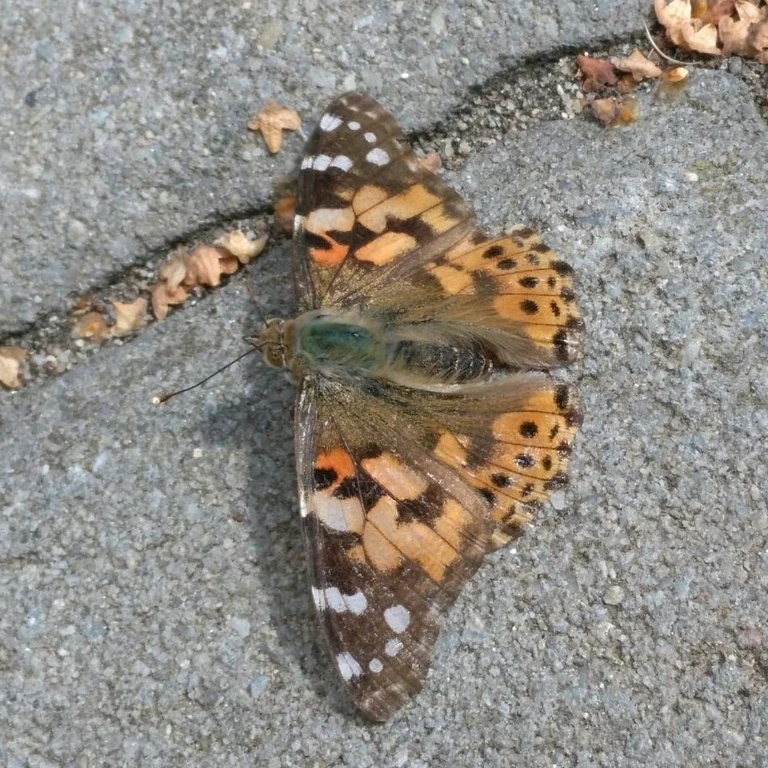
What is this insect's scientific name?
Vanessa cardui
